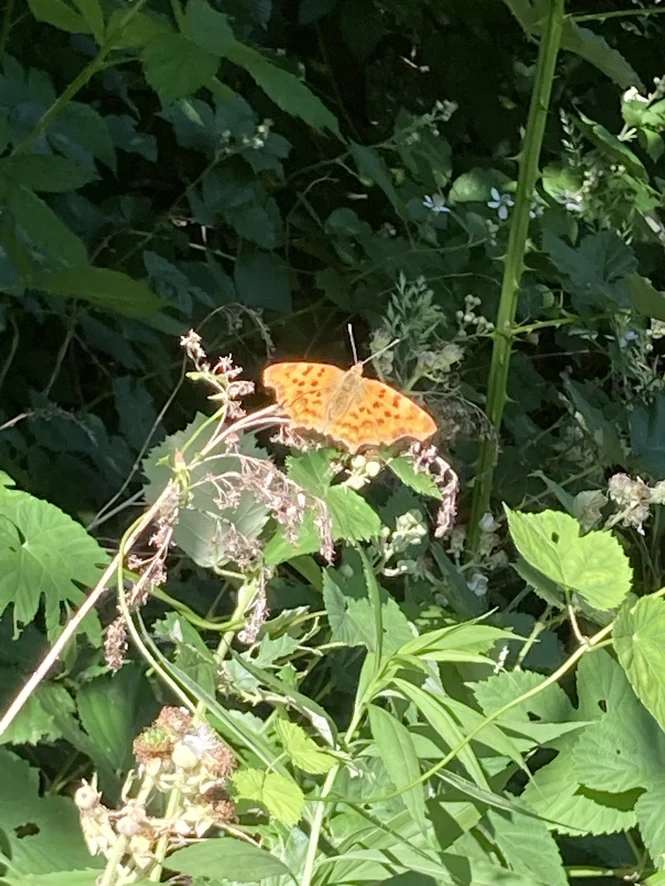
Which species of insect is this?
Polygonia c-album
